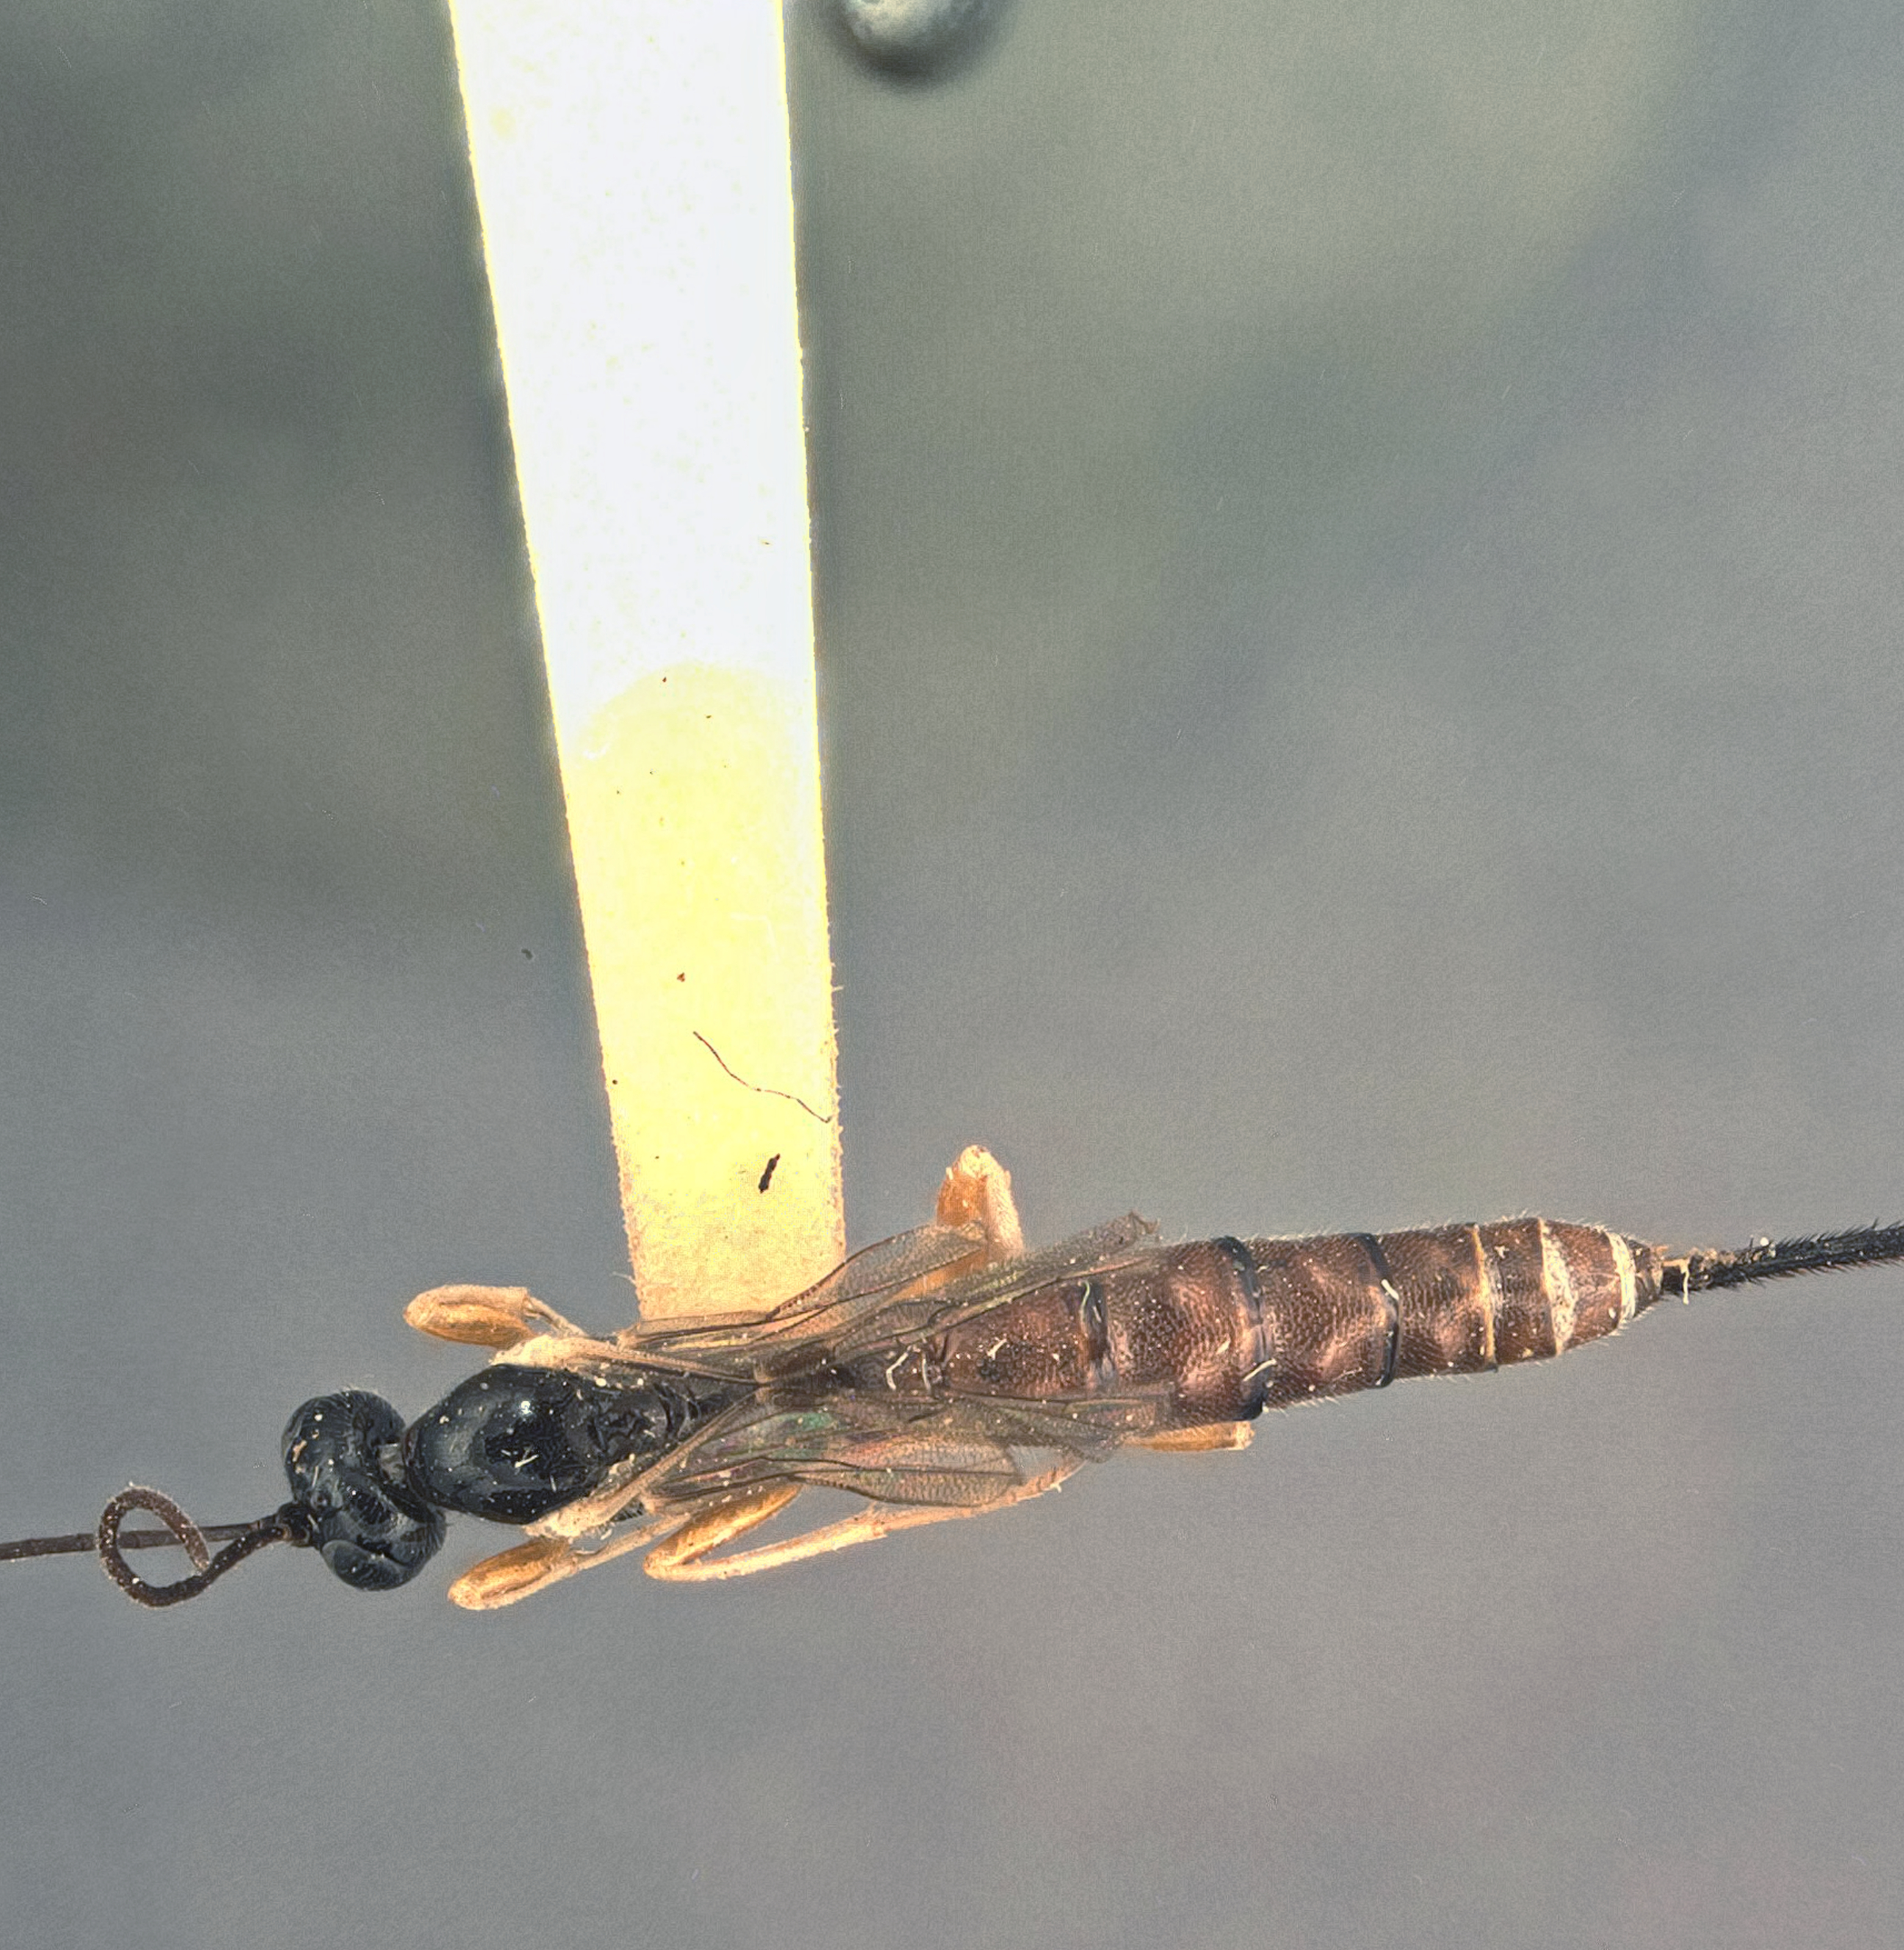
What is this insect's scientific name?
Calliephialtes nucicola
